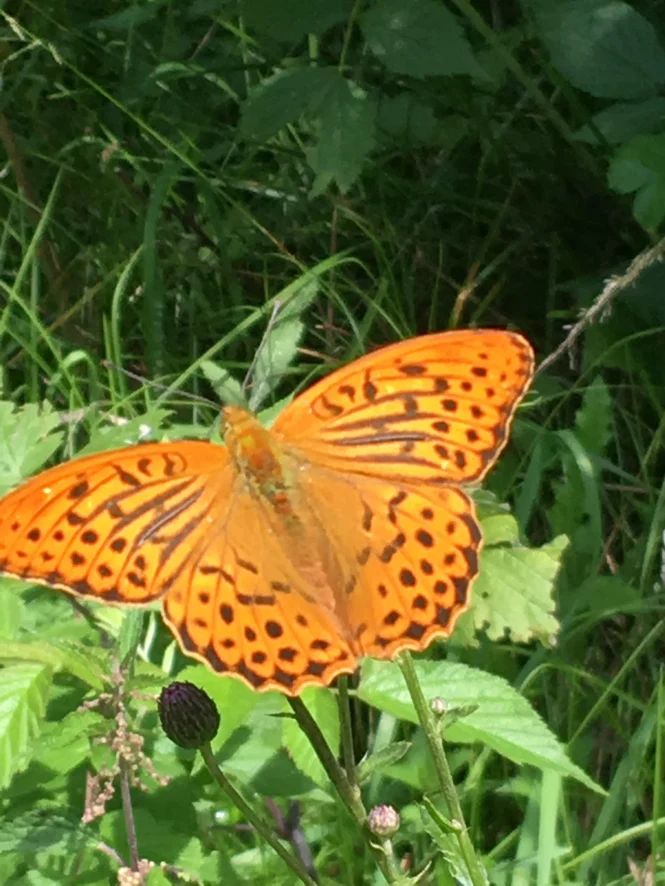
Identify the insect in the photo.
Argynnis paphia
